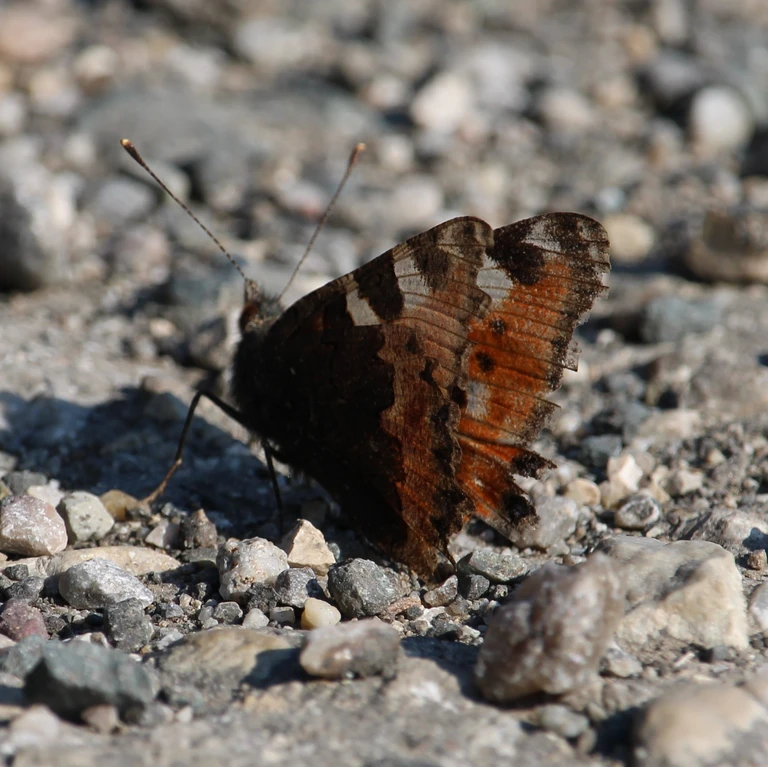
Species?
Aglais urticae
